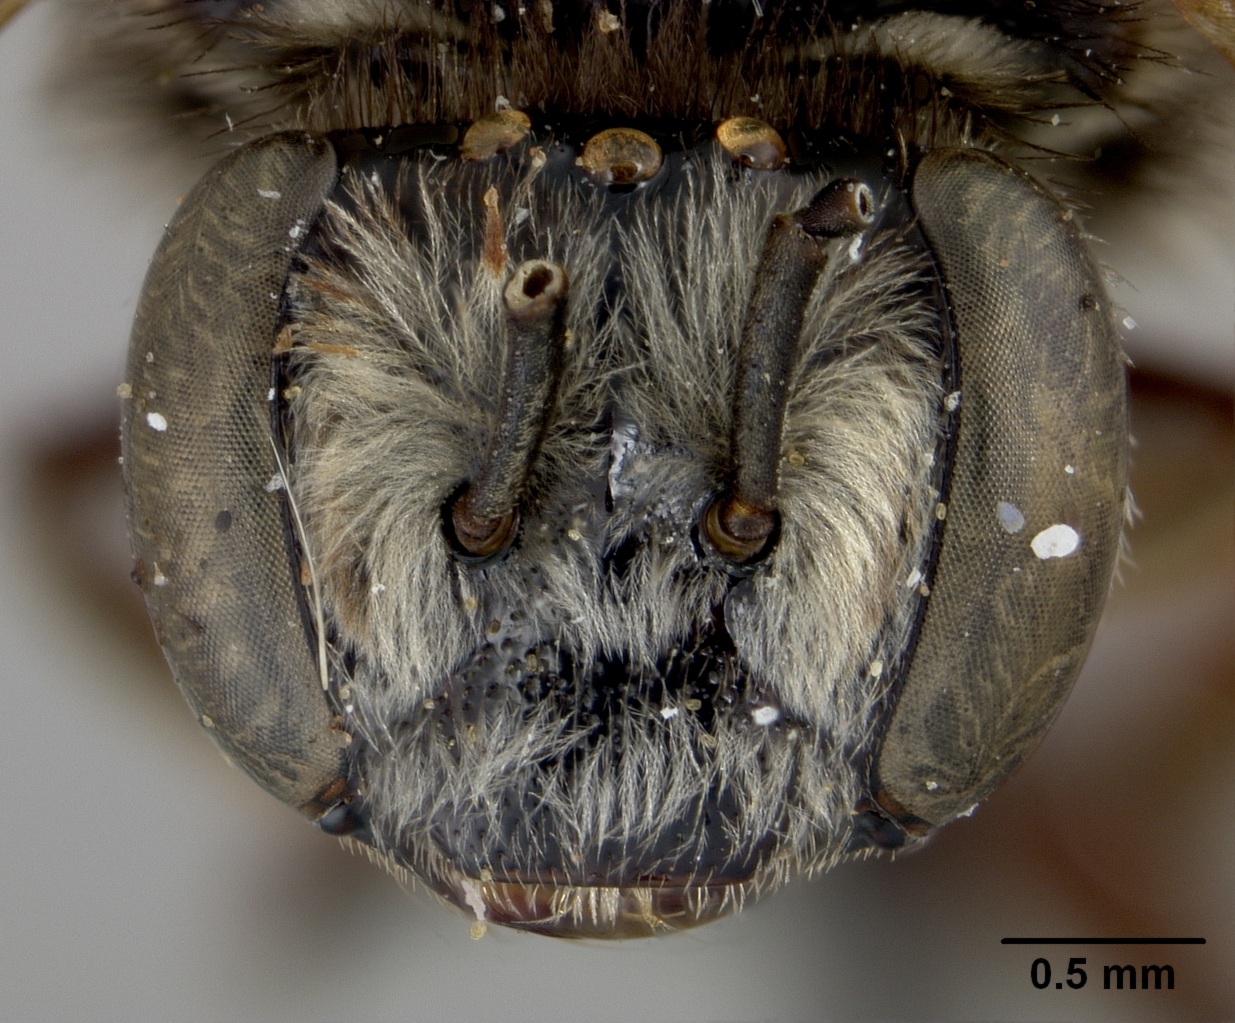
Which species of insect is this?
Exomalopsis azulensis
